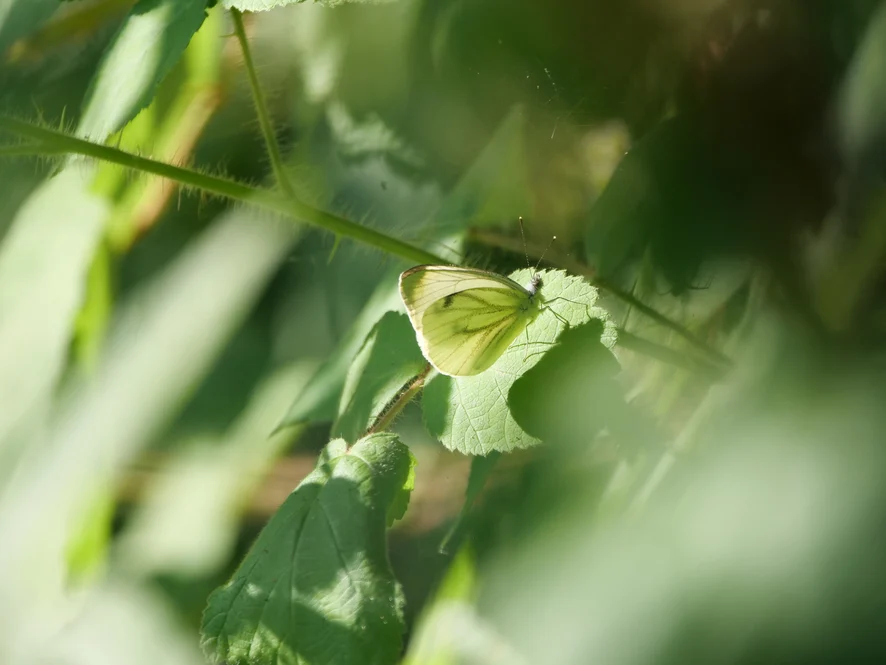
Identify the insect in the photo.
Pieris napi
